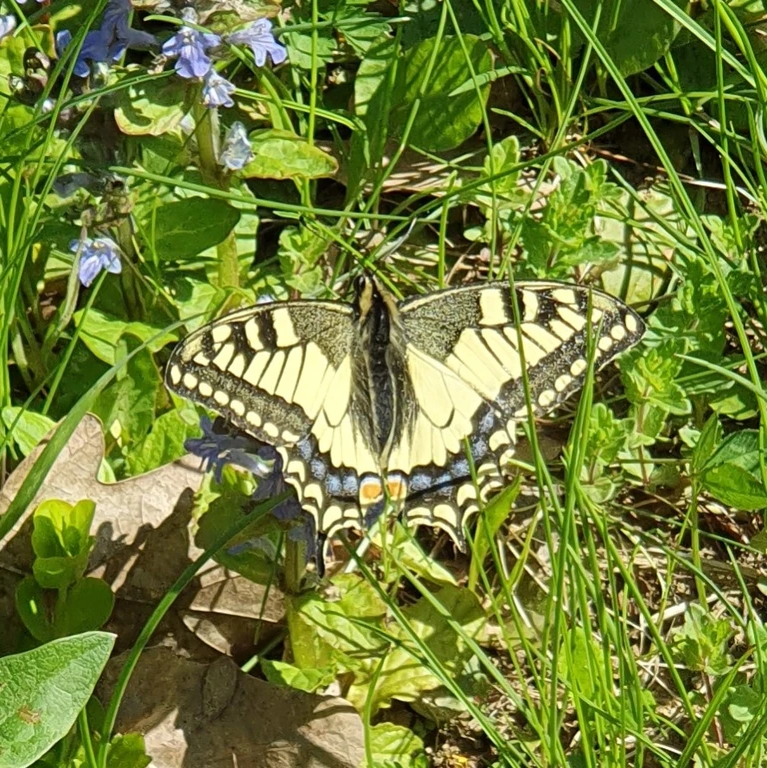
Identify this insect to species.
Papilio machaon
